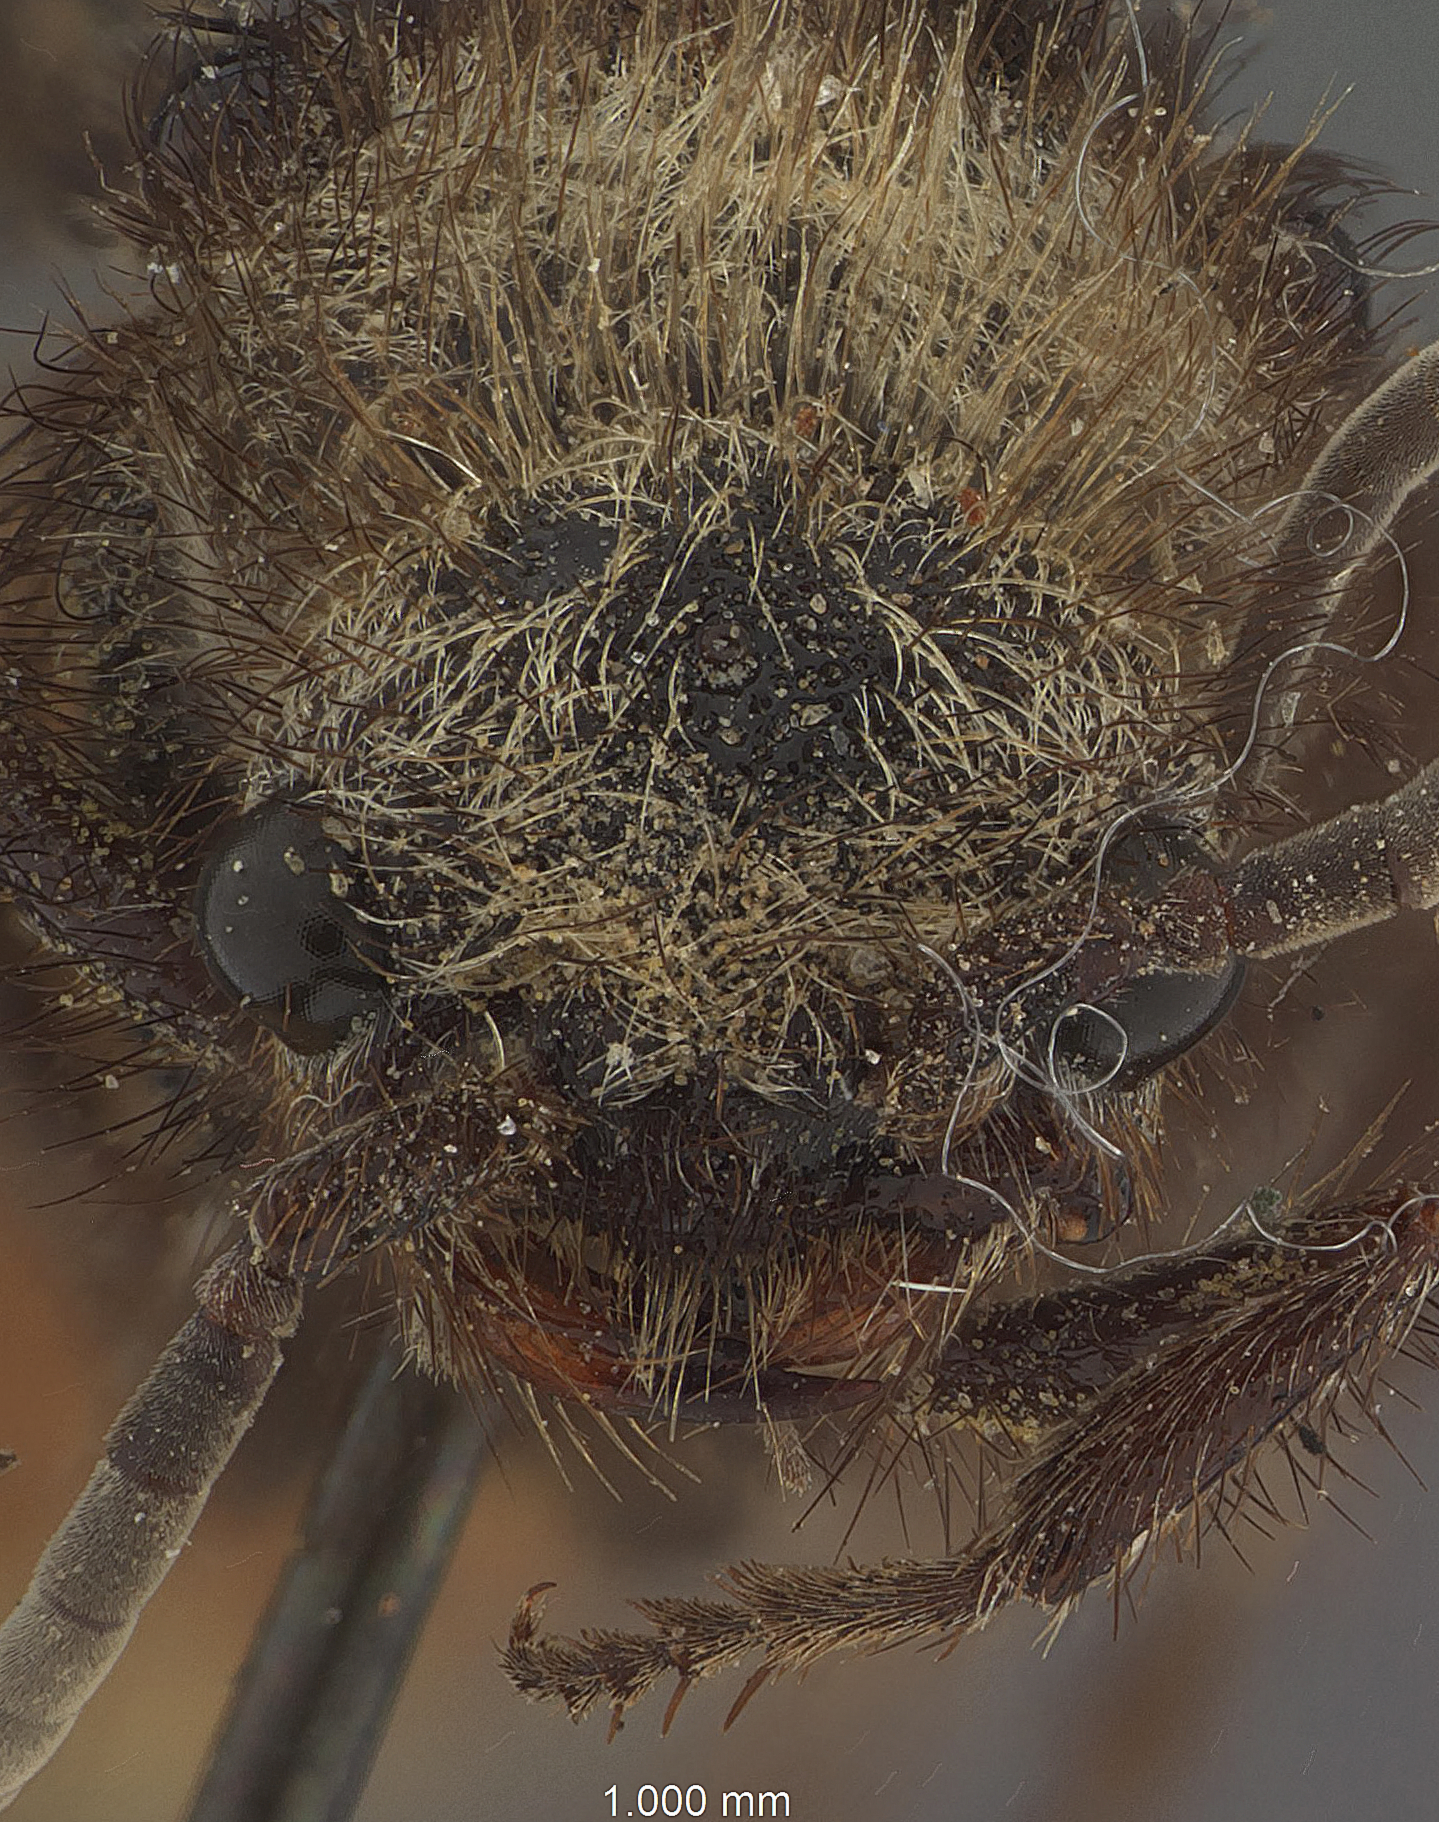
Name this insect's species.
Dasymutilla sophrona
